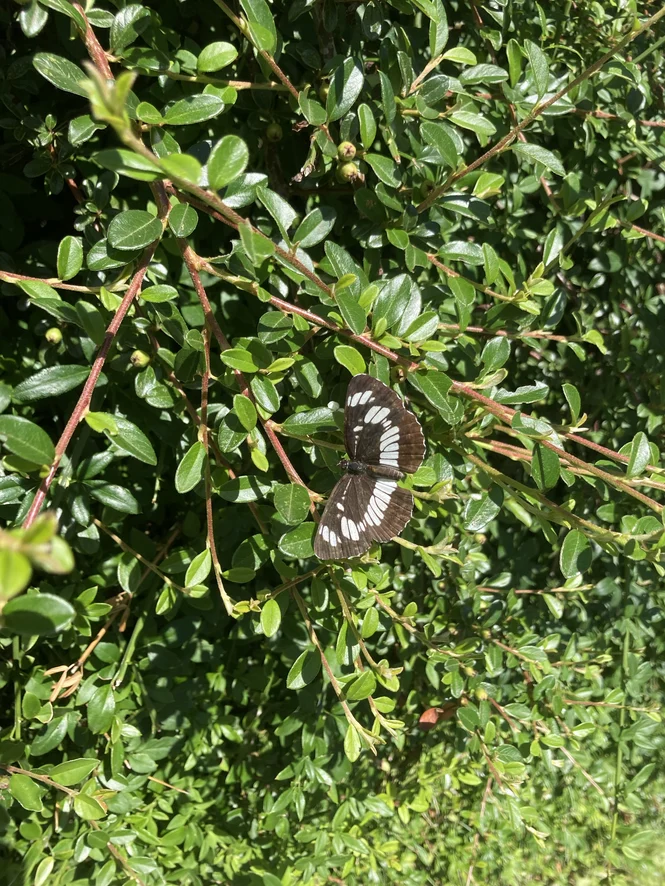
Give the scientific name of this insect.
Neptis rivularis
